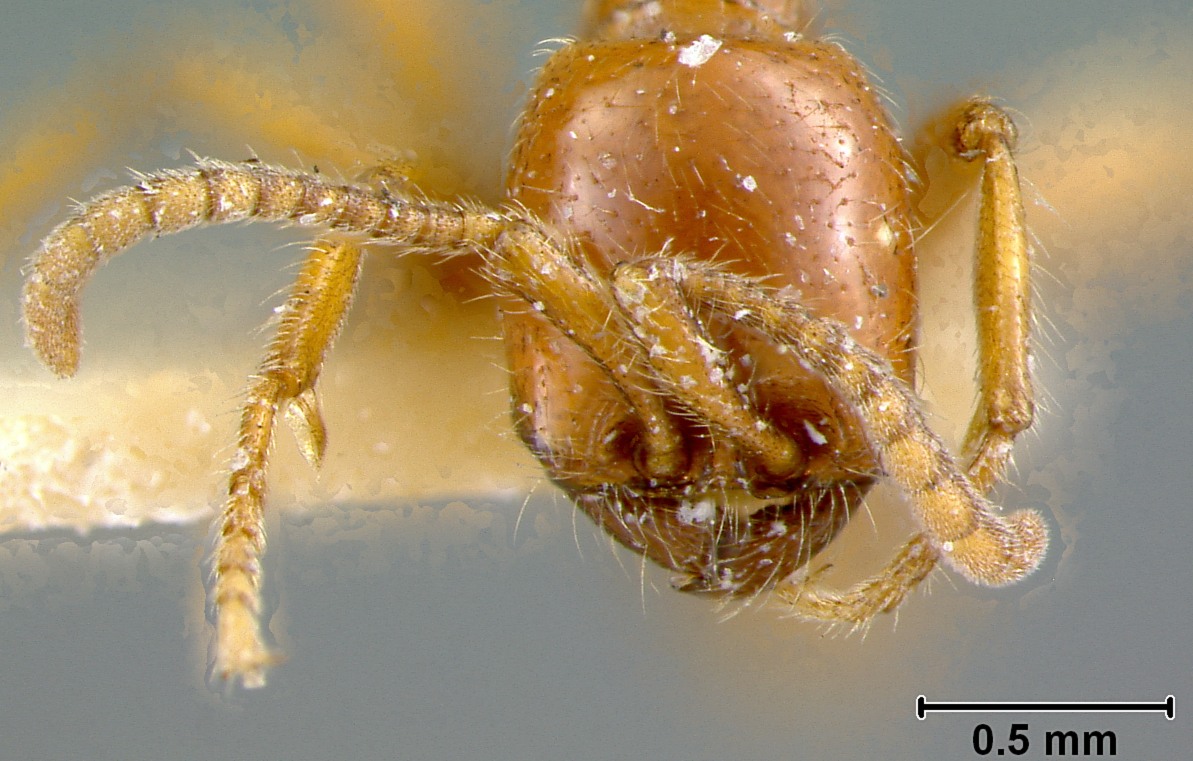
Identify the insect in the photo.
Eciton cocula
